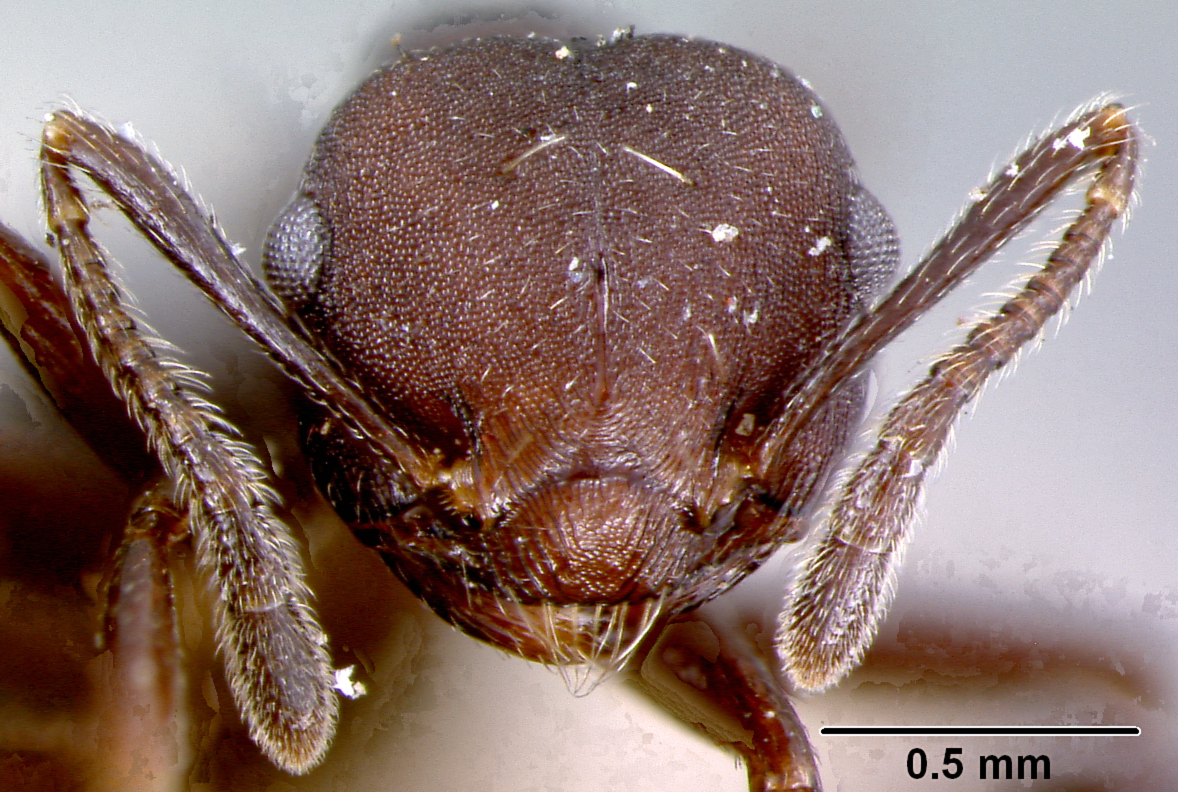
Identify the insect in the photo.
Crematogaster formosa
